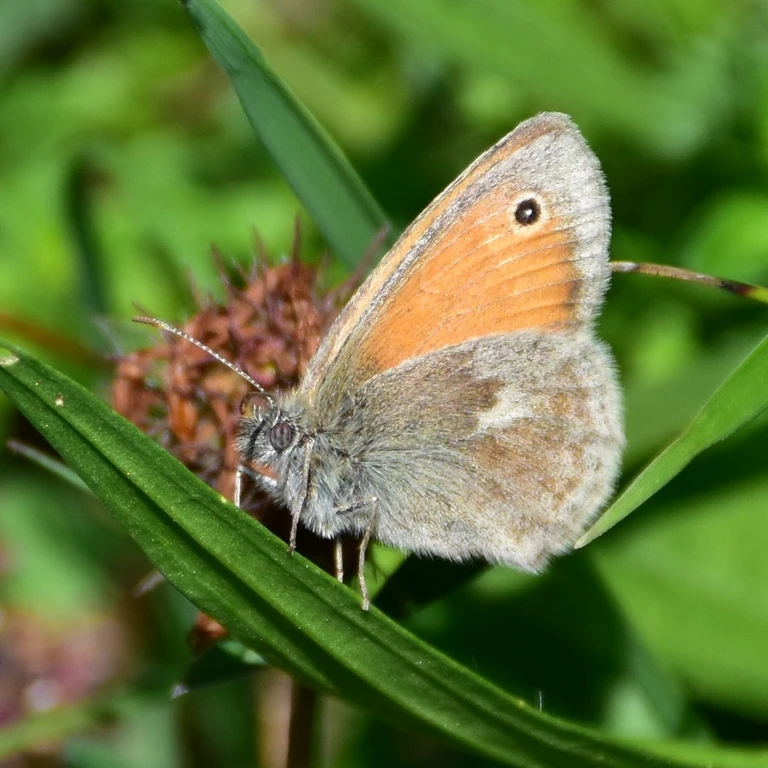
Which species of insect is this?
Coenonympha pamphilus
